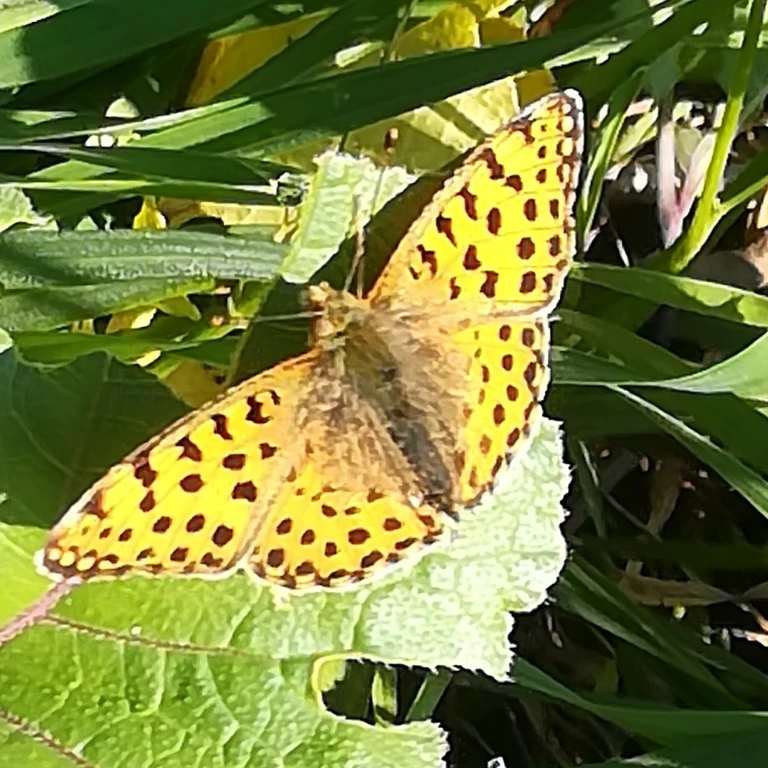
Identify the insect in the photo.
Issoria lathonia
